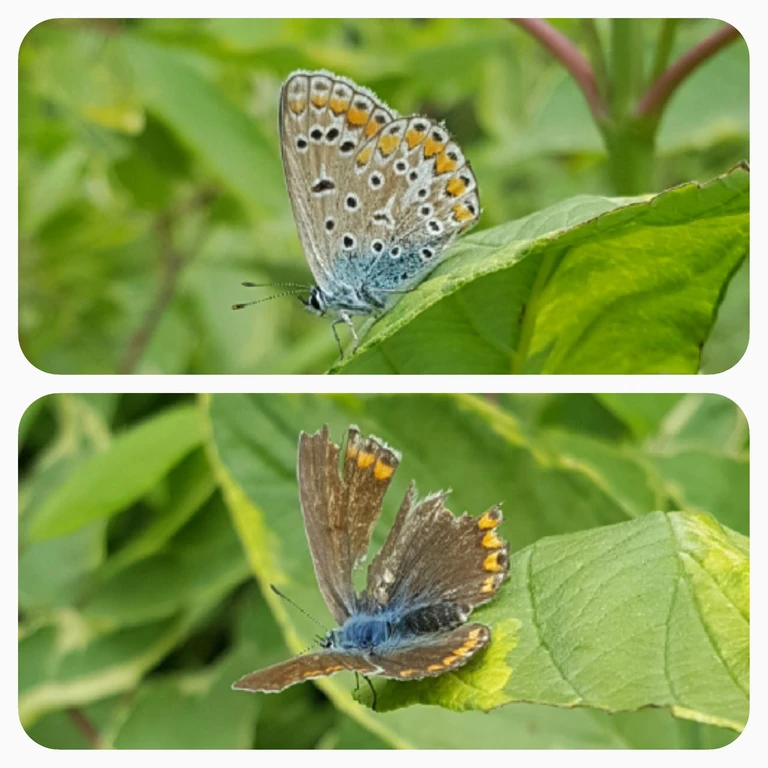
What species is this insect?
Polyommatus icarus
